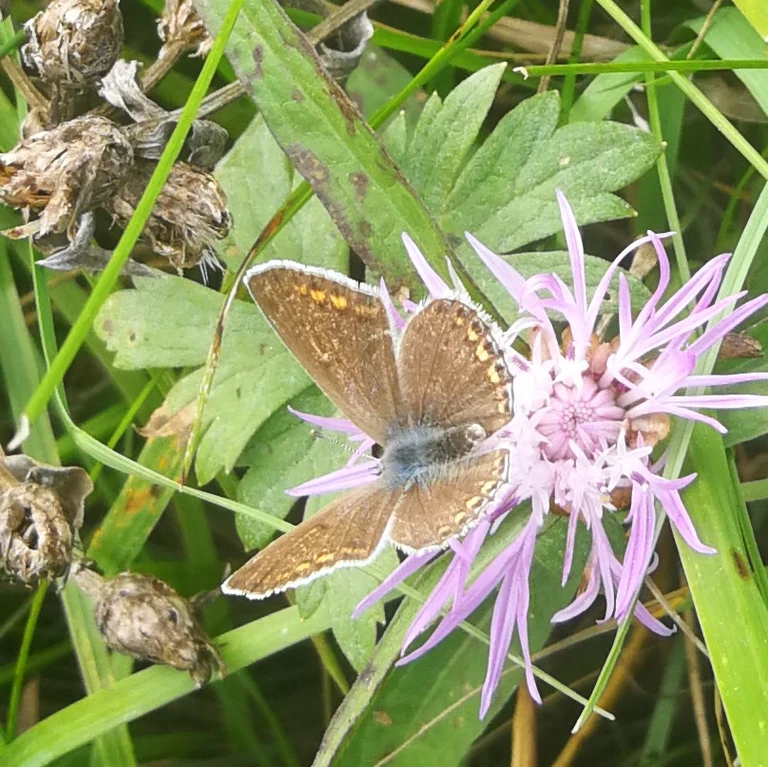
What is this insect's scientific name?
Polyommatus icarus
